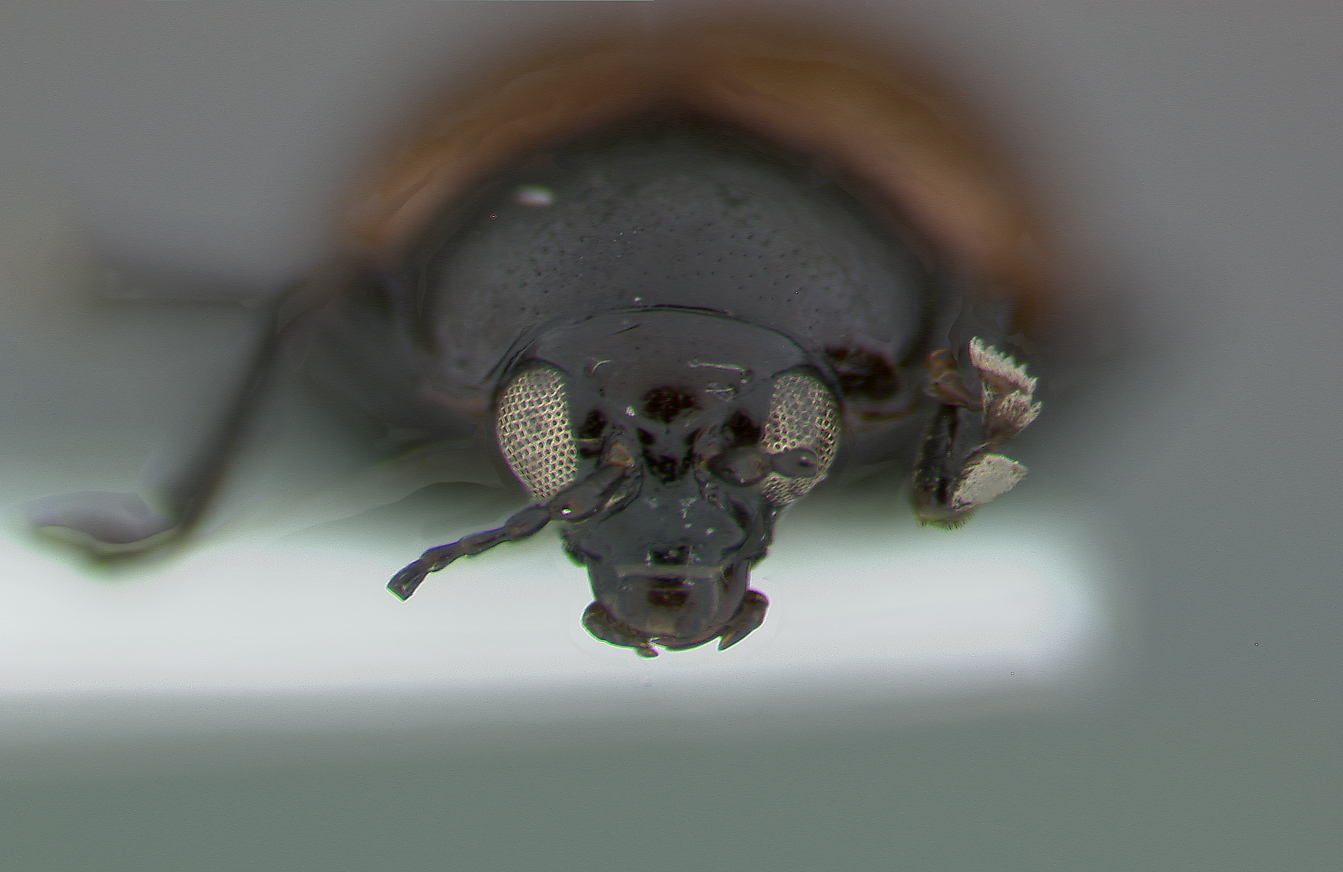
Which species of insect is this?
Phaelota ogloblini
